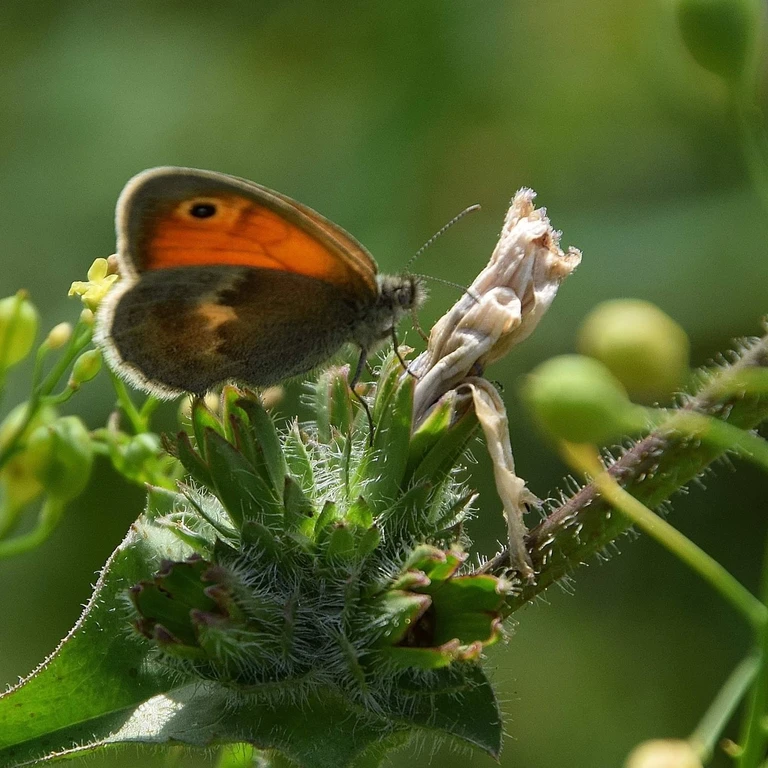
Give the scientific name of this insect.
Coenonympha pamphilus
